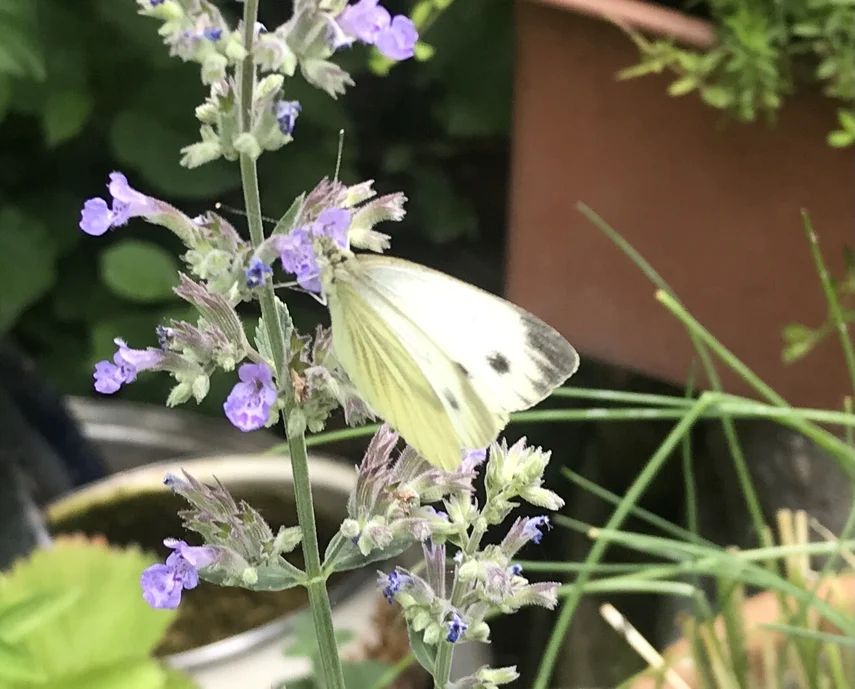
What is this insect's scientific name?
Pieris napi
